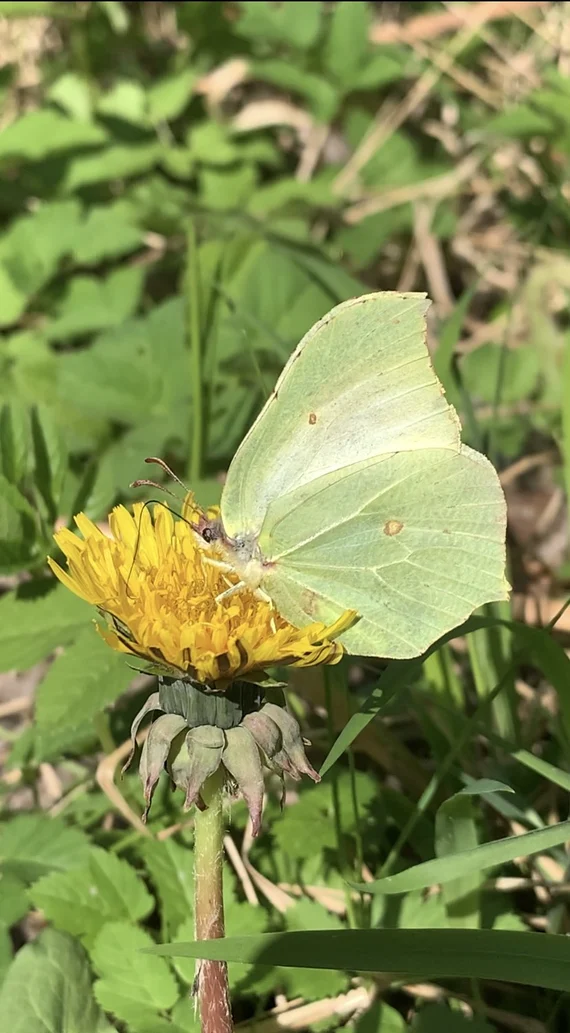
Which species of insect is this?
Gonepteryx rhamni
